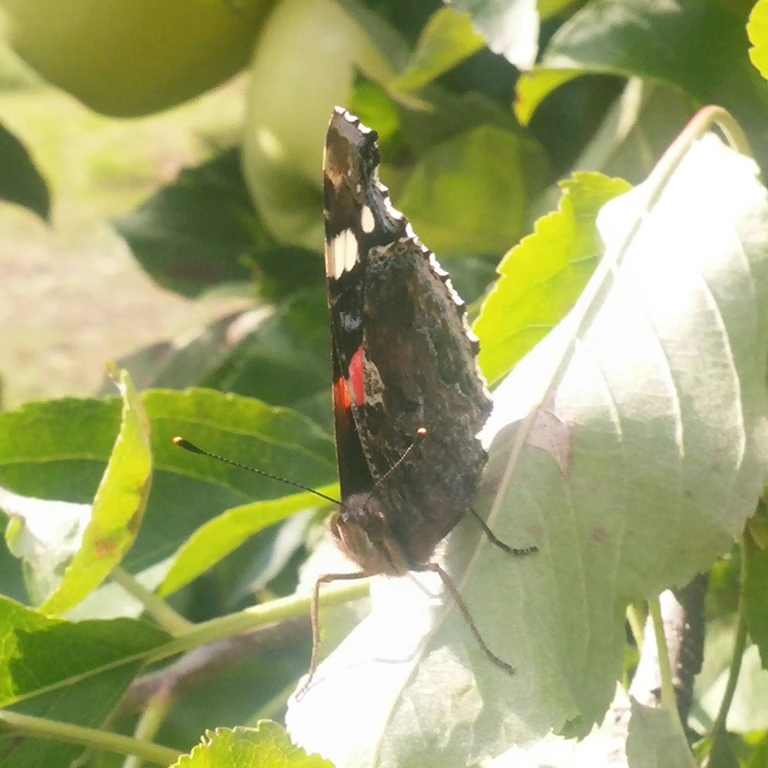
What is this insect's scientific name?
Vanessa atalanta
